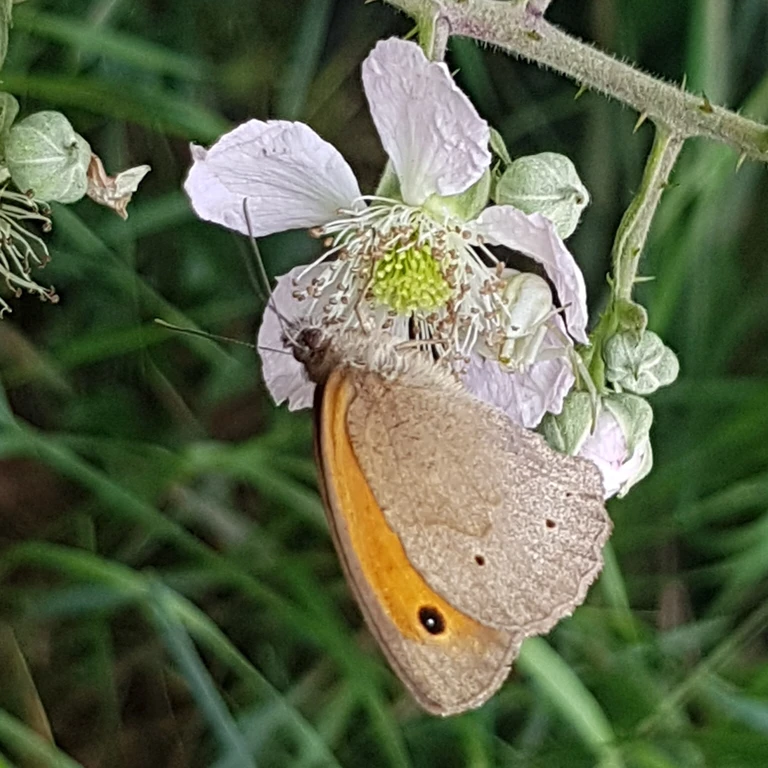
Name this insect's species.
Maniola jurtina
